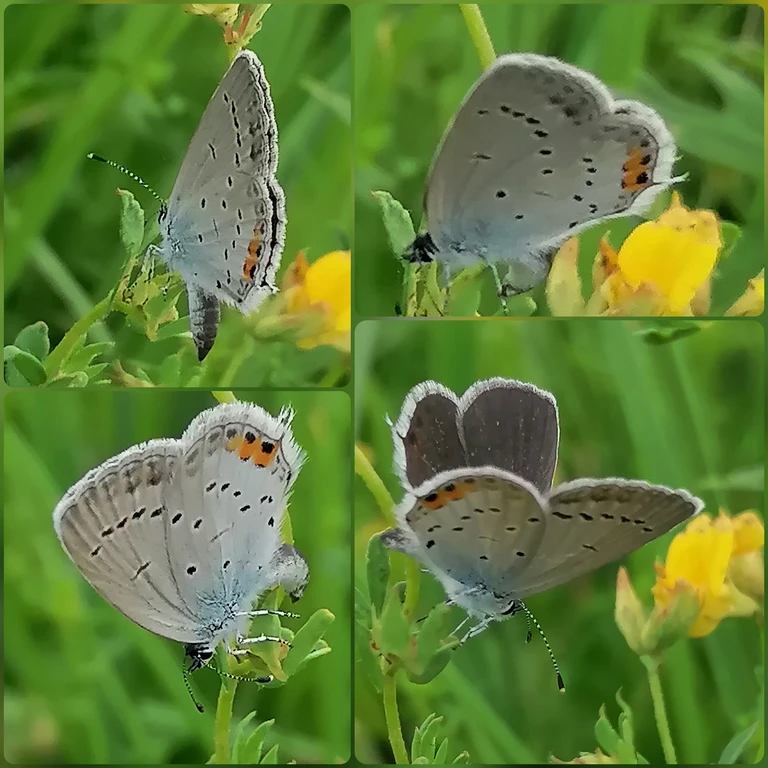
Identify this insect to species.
Cupido argiades (also Elkalyce argiades)
